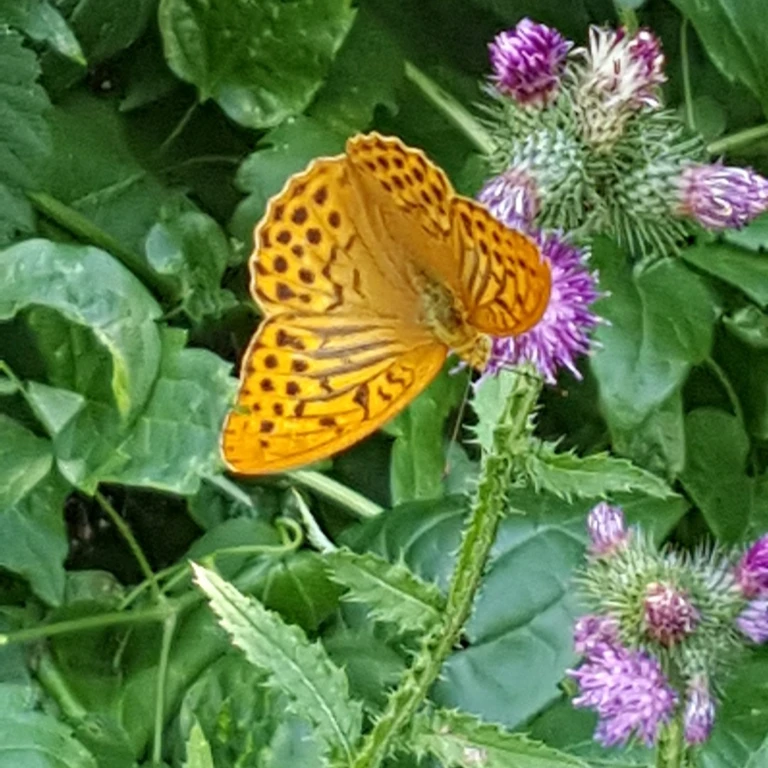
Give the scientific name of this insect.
Argynnis paphia
